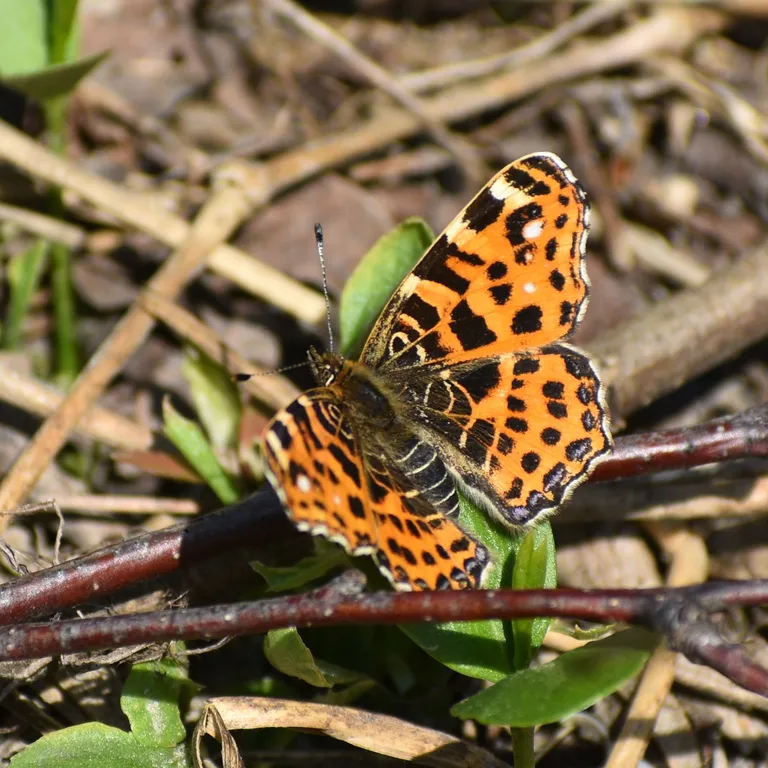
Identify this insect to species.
Araschnia levana
